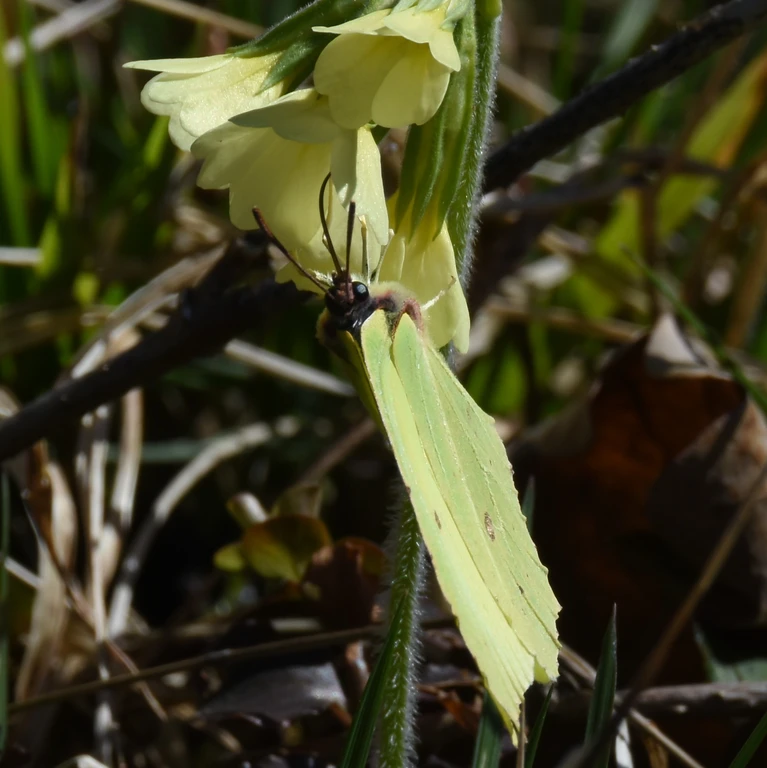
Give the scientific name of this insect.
Gonepteryx rhamni
